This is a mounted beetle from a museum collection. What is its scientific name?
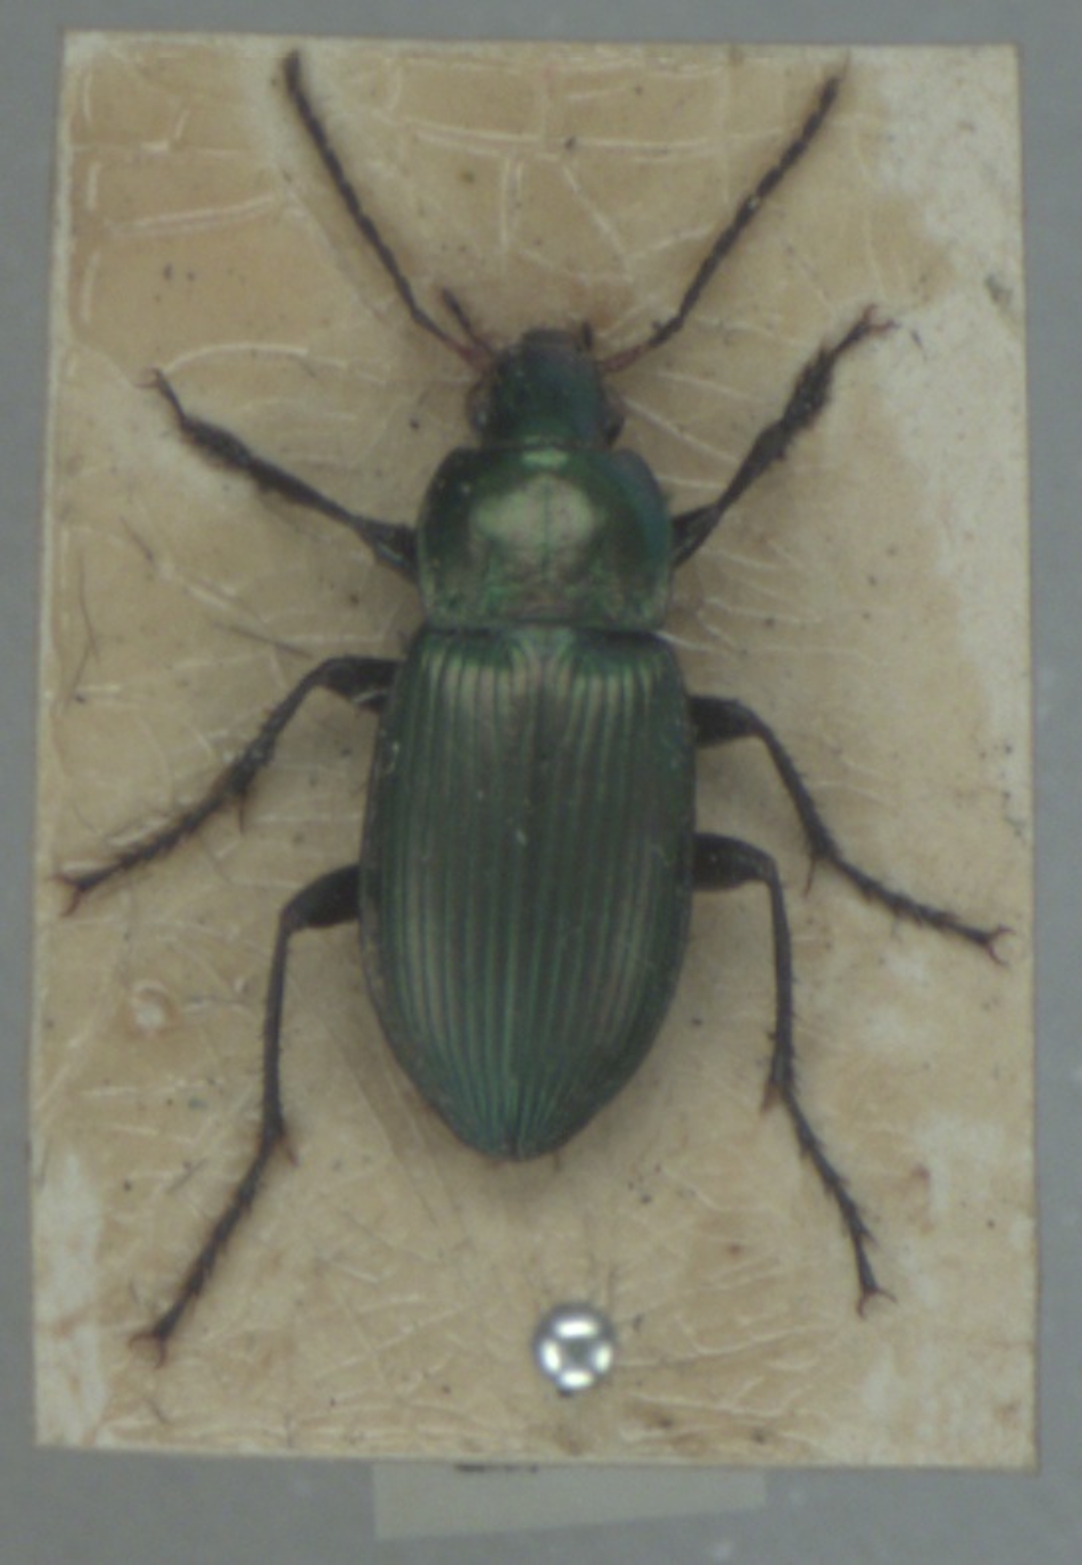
Poecilus cupreus
